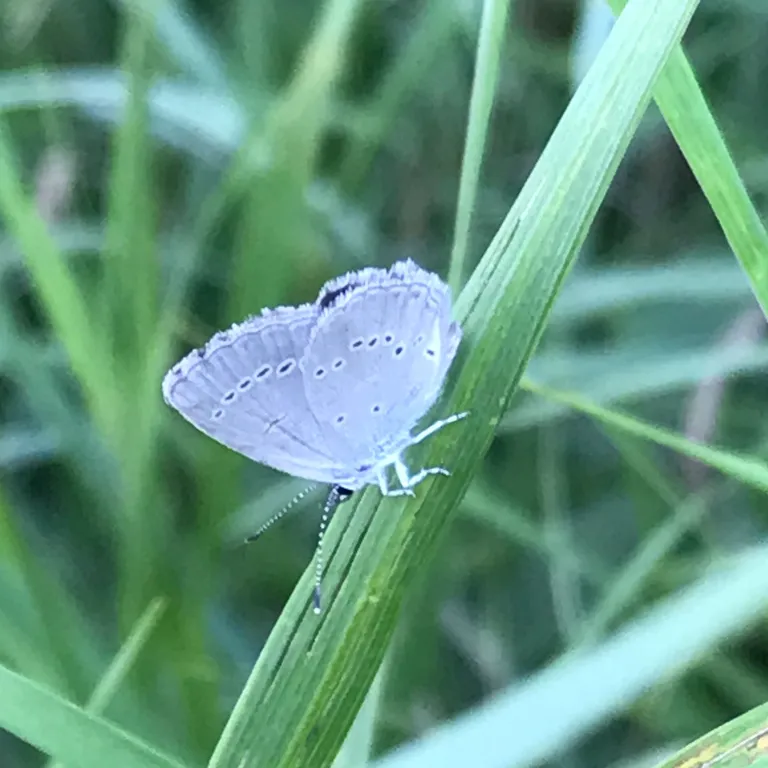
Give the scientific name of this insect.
Cupido minimus
